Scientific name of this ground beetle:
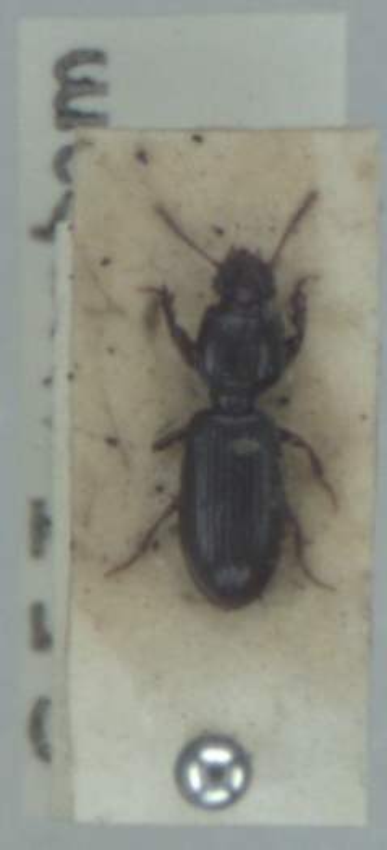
Clivina fossor
